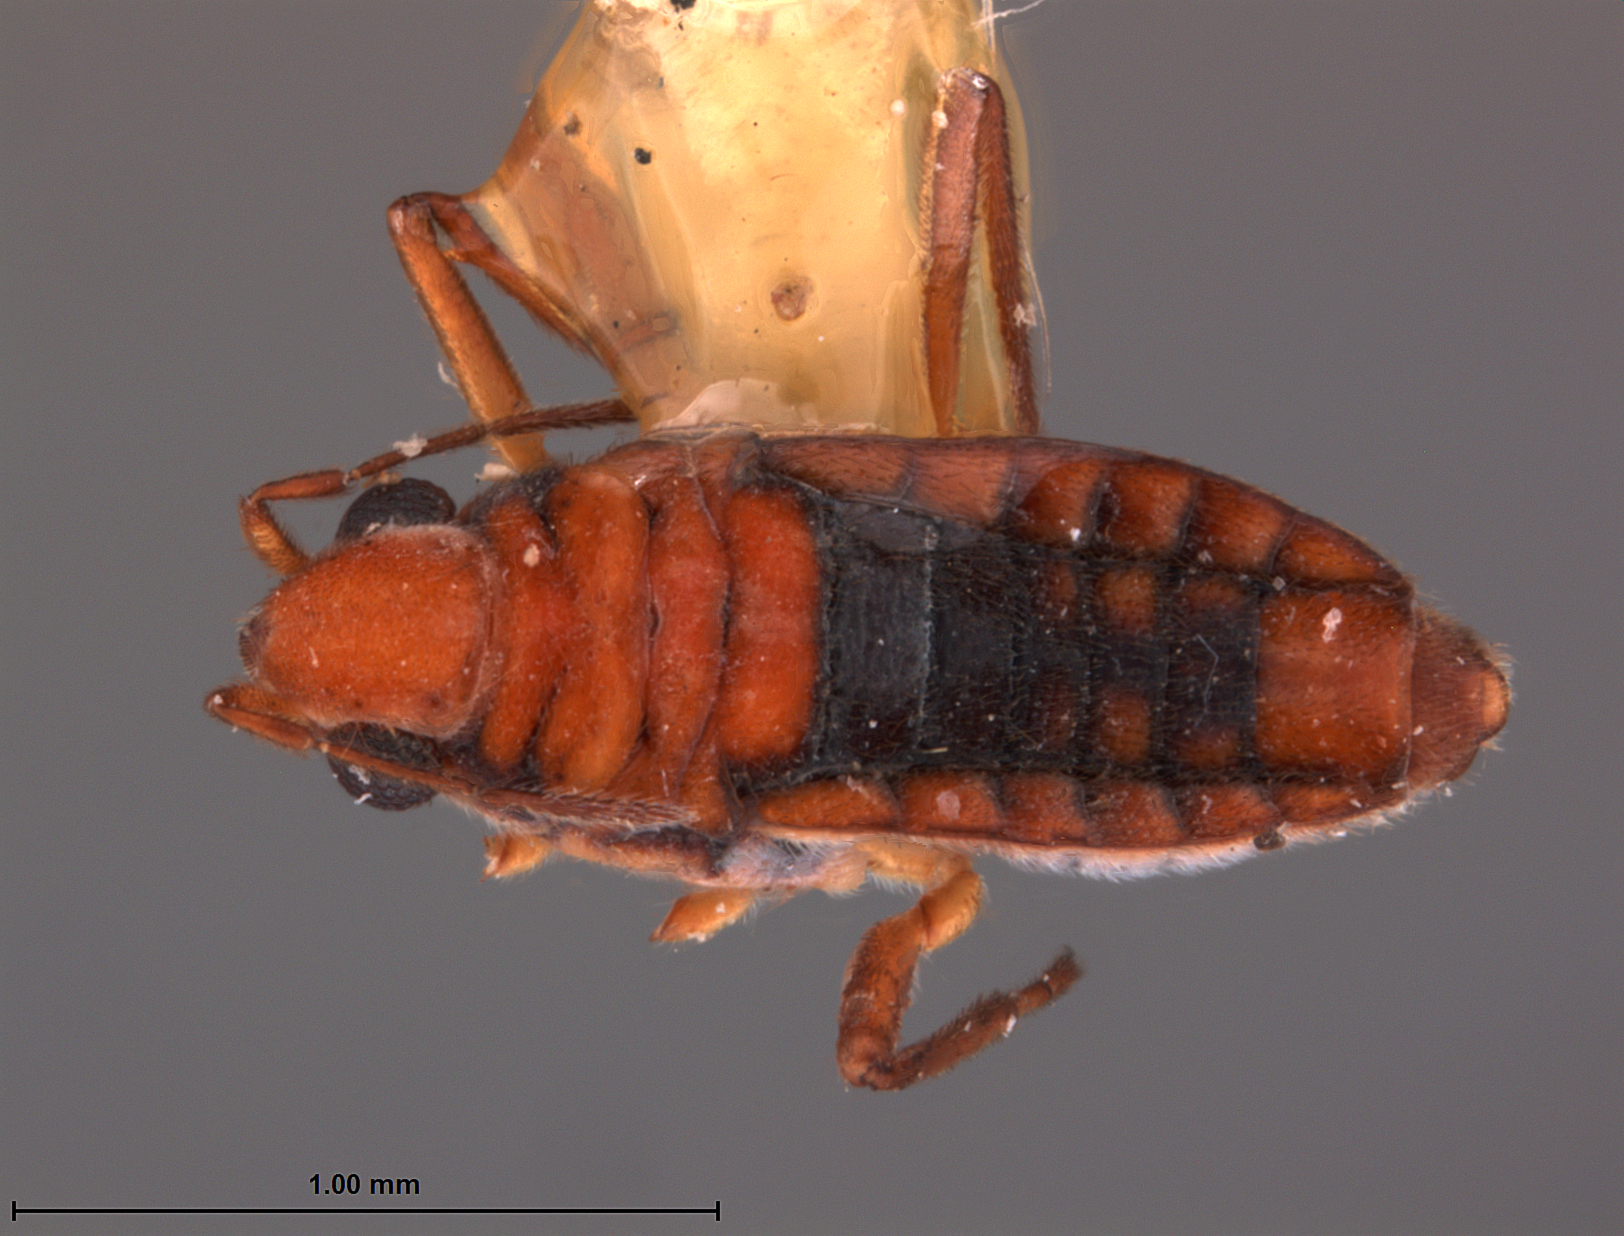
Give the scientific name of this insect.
Microvelia chilena
